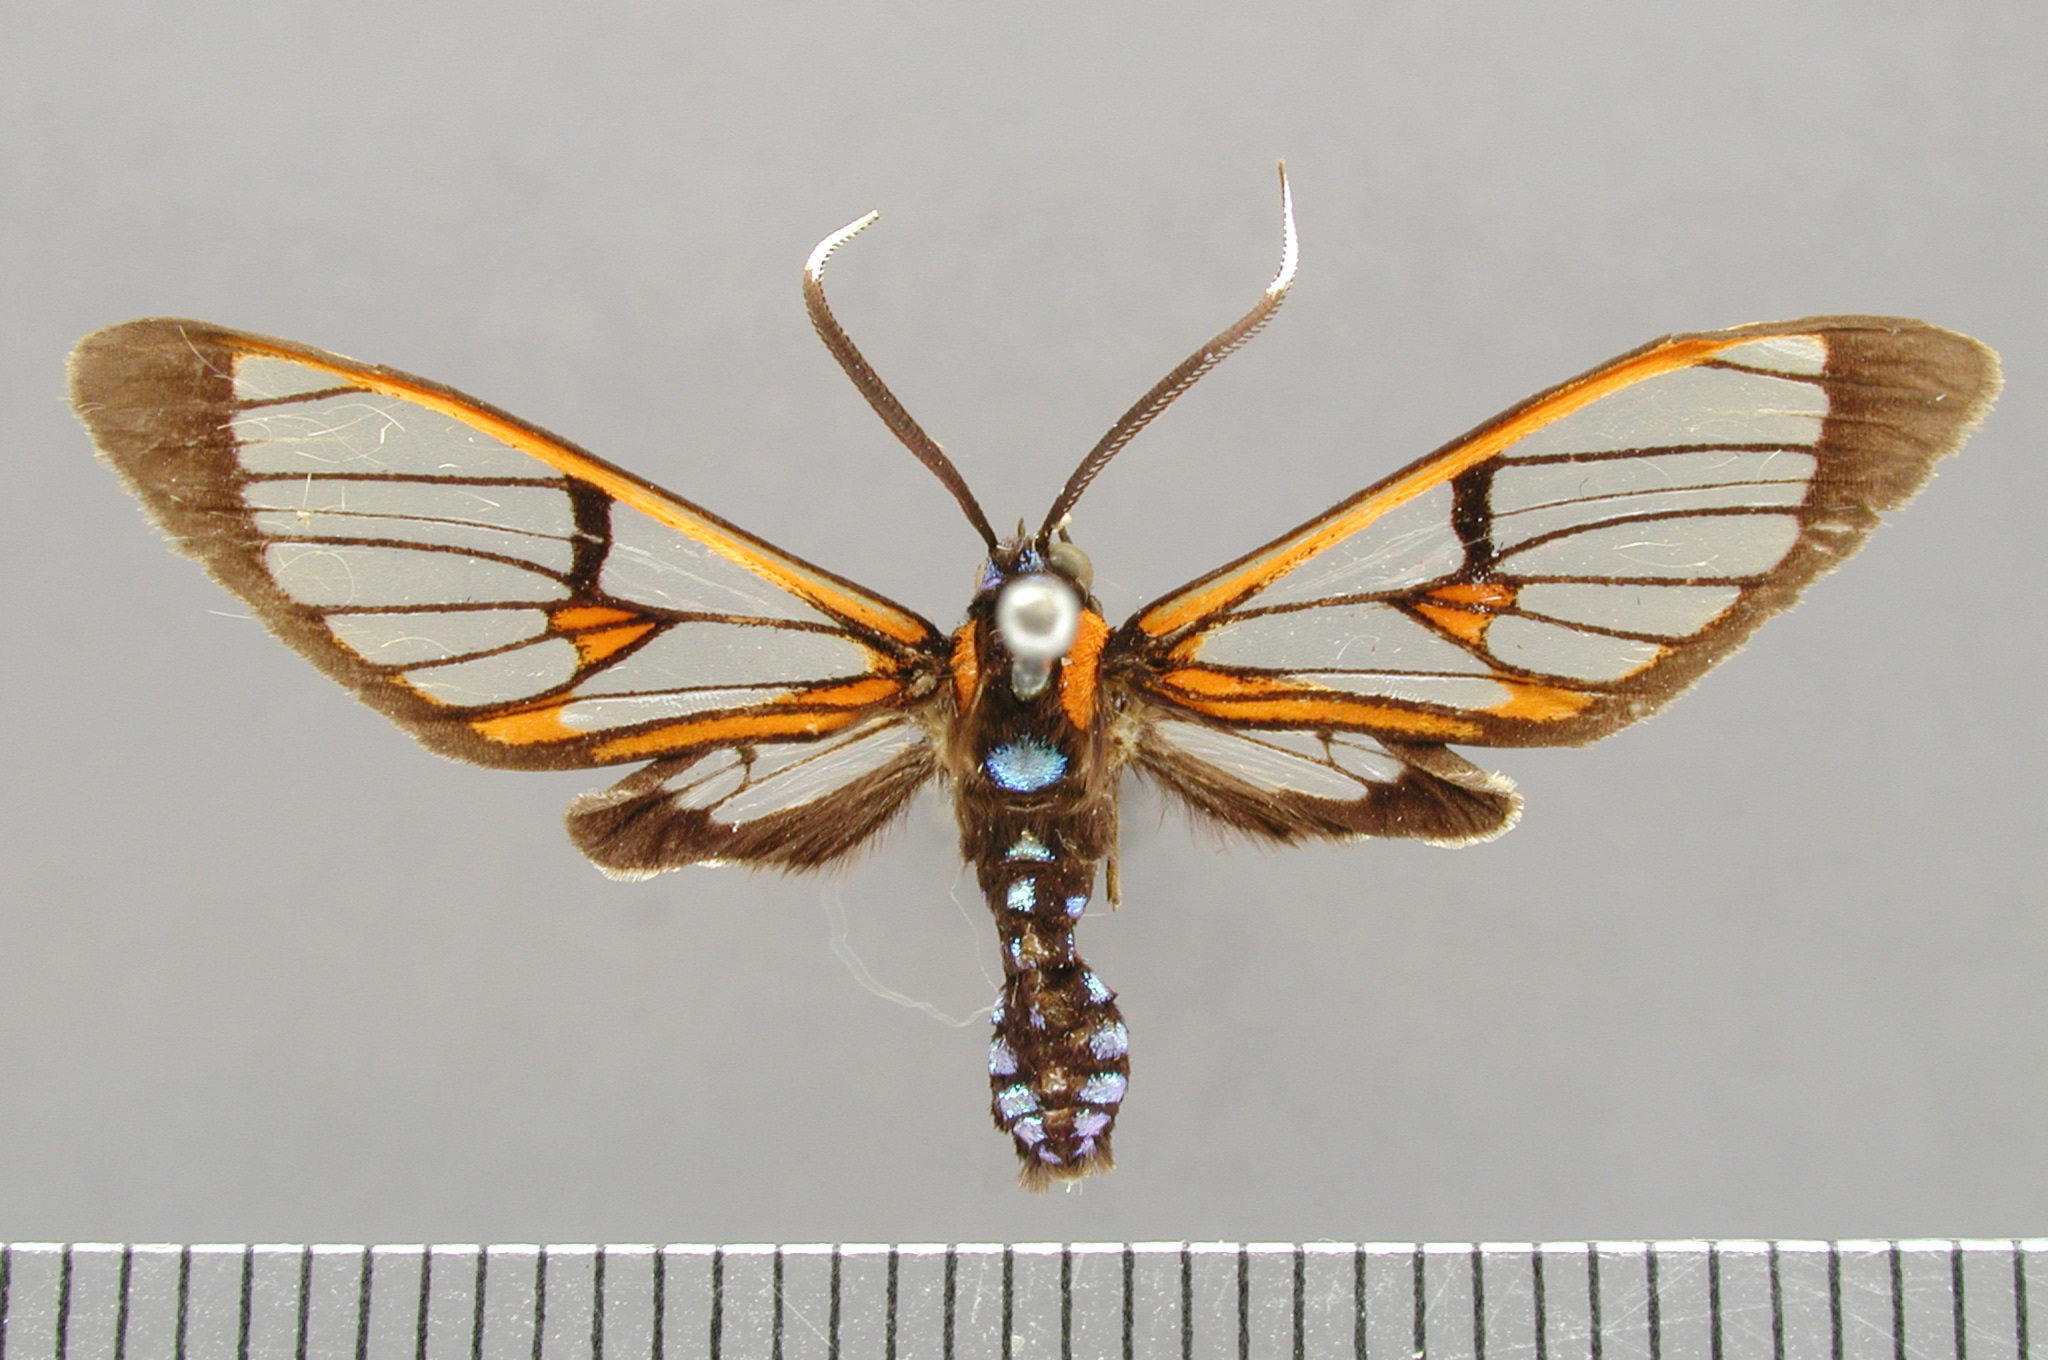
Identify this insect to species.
Cosmosoma joavana
